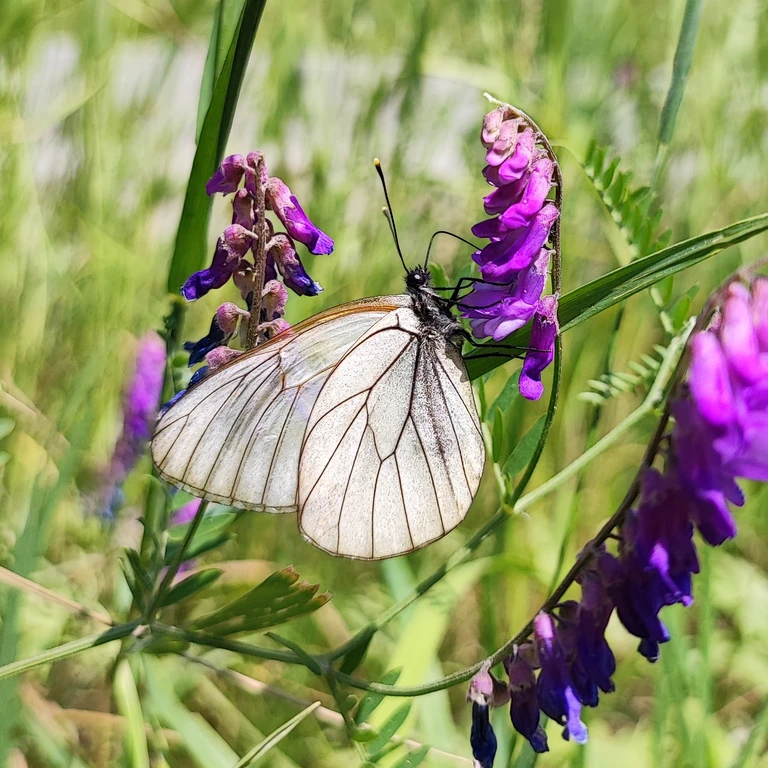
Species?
Aporia crataegi
